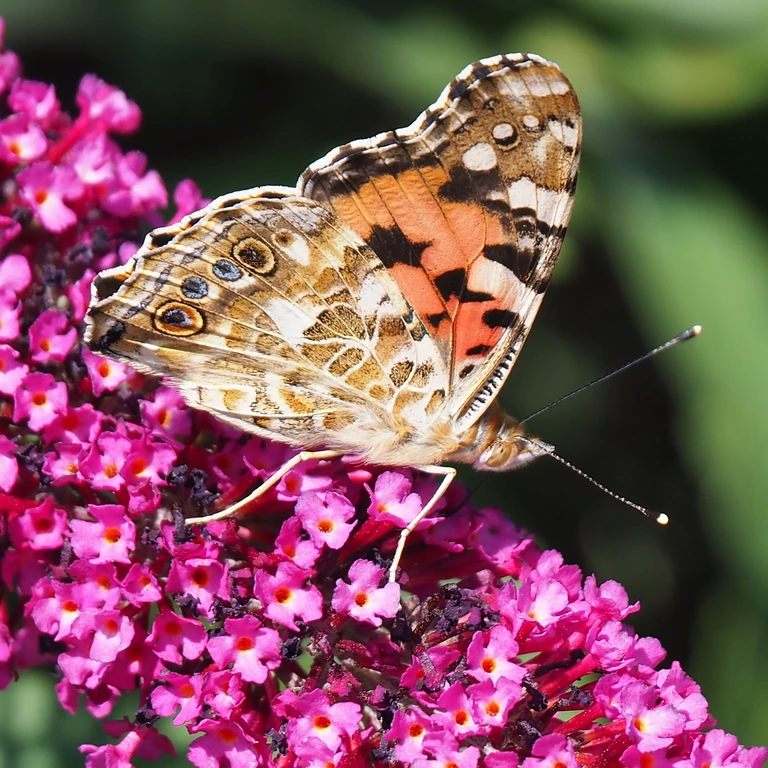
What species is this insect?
Vanessa cardui
